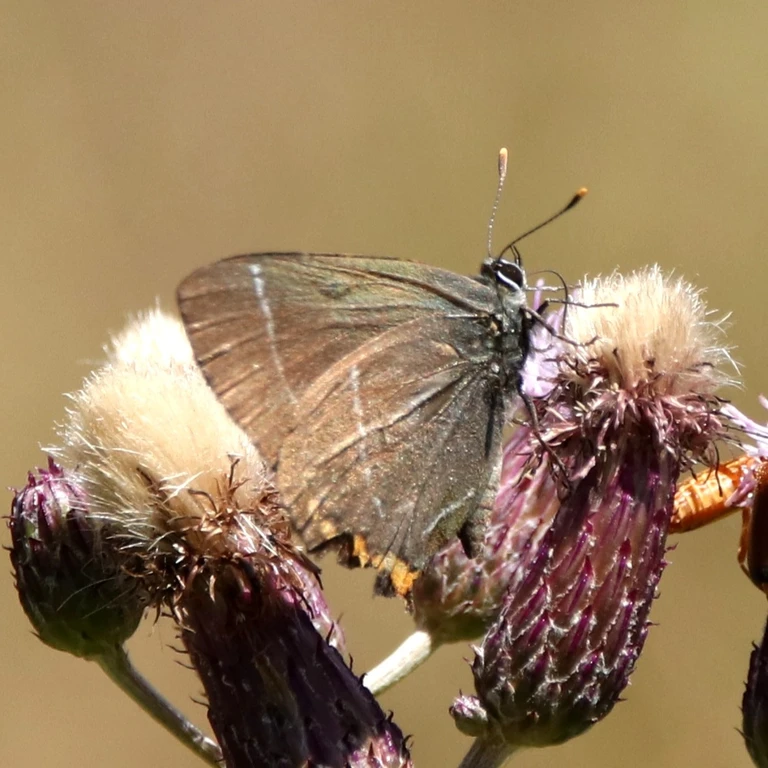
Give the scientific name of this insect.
Satyrium w-album
